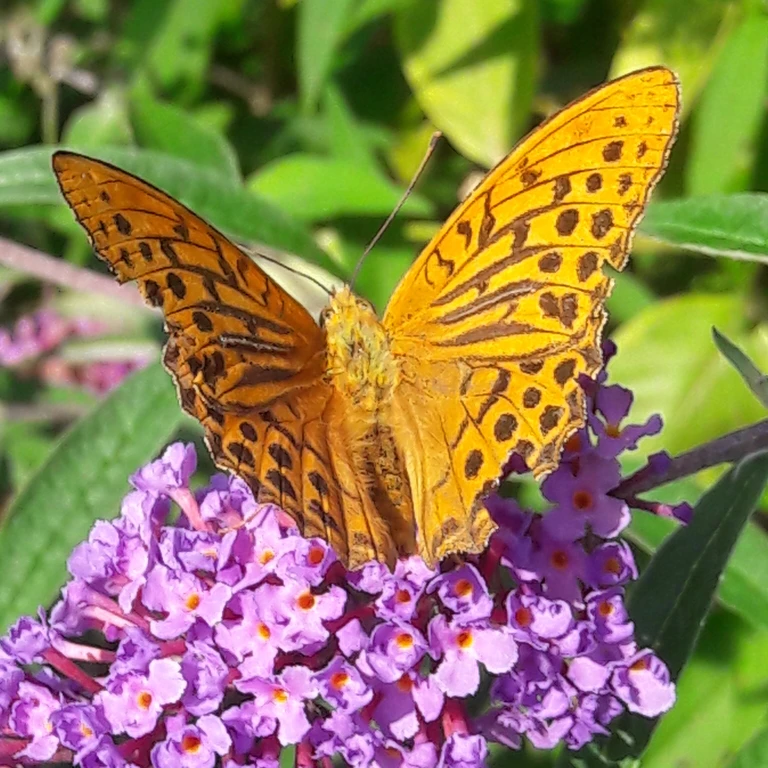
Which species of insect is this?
Argynnis paphia
